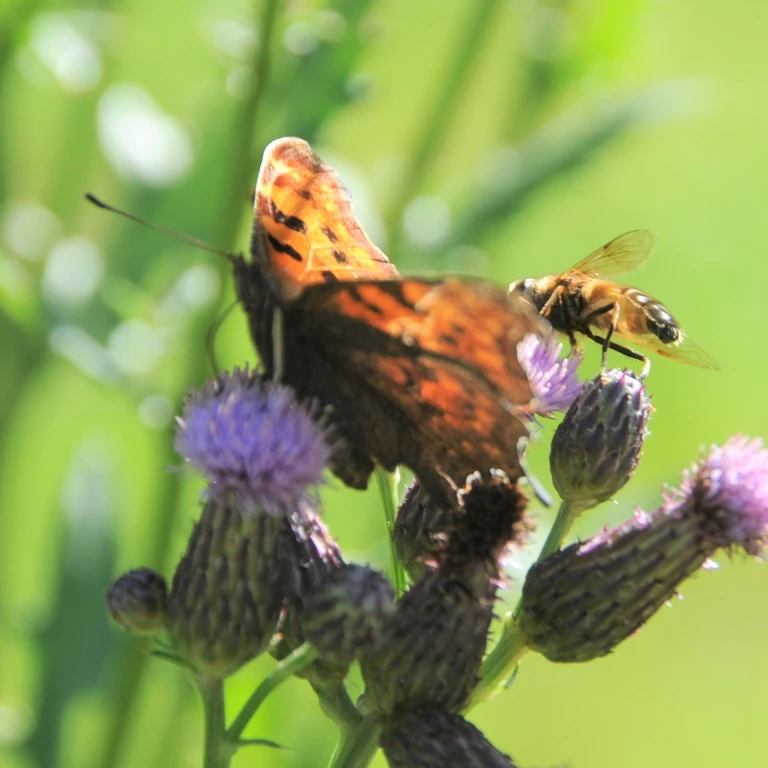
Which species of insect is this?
Polygonia c-album
